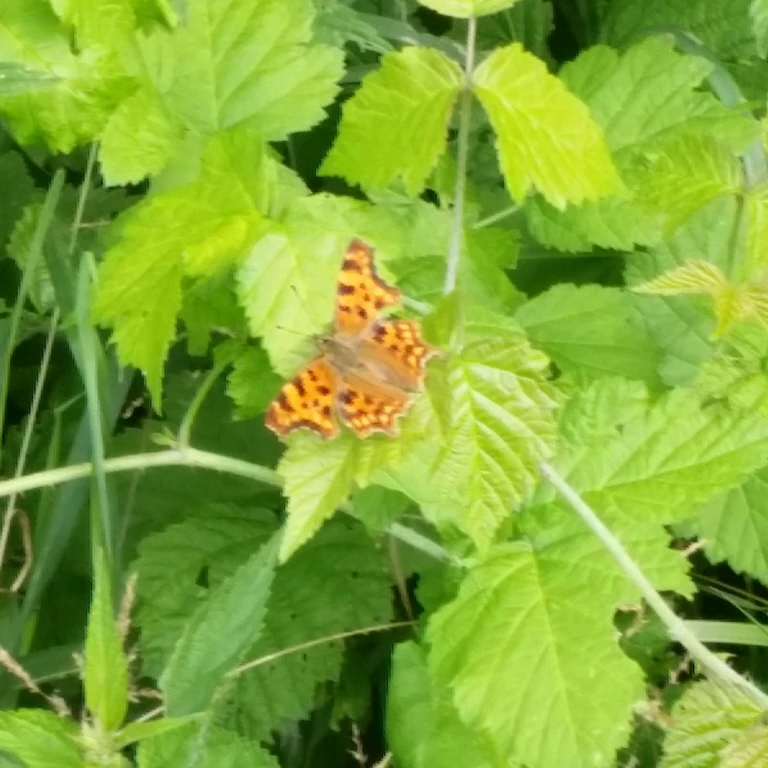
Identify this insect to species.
Polygonia c-album
